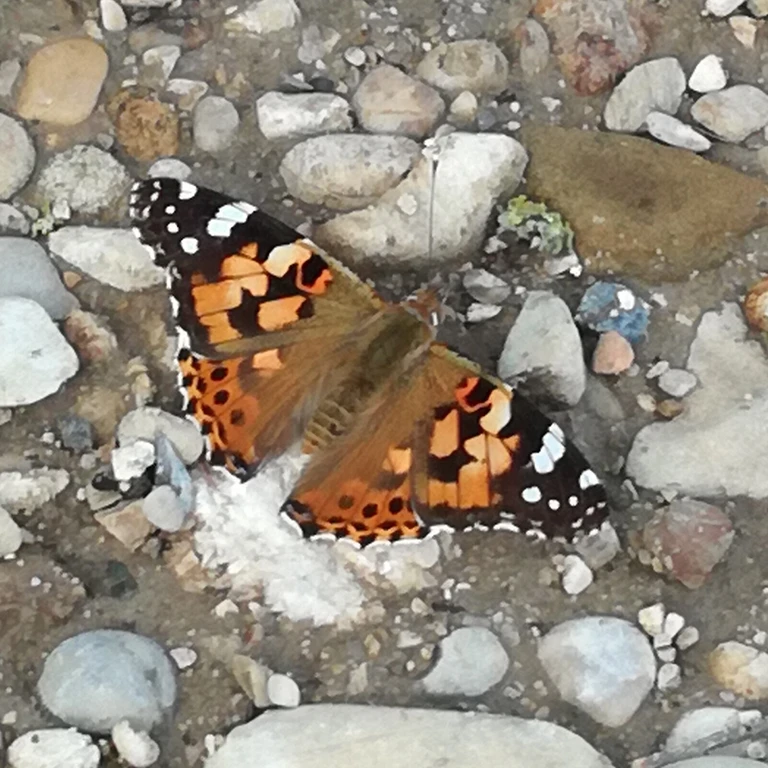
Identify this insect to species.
Vanessa cardui
